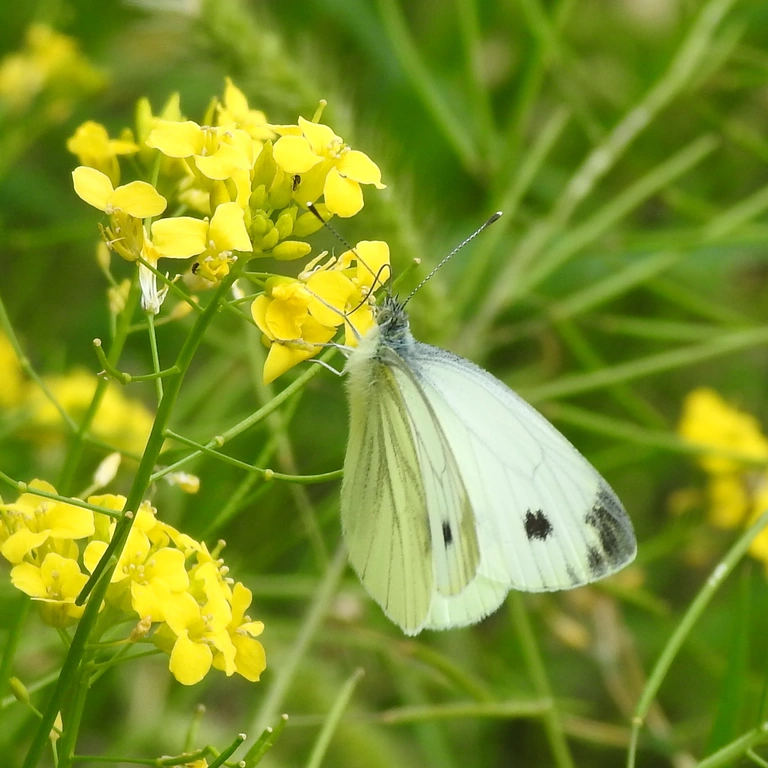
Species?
Pieris napi
